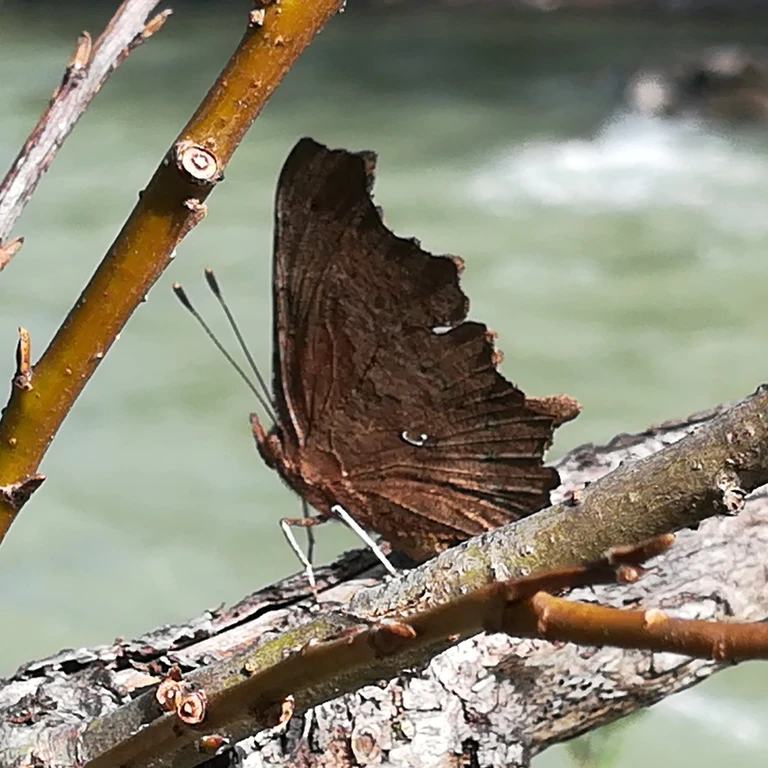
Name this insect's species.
Polygonia c-album
